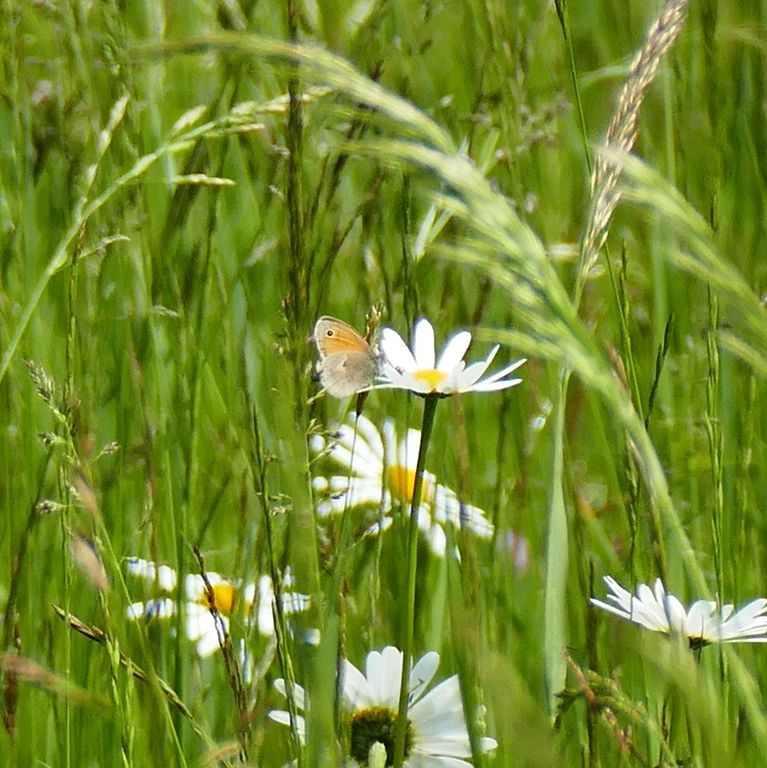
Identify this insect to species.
Coenonympha pamphilus
